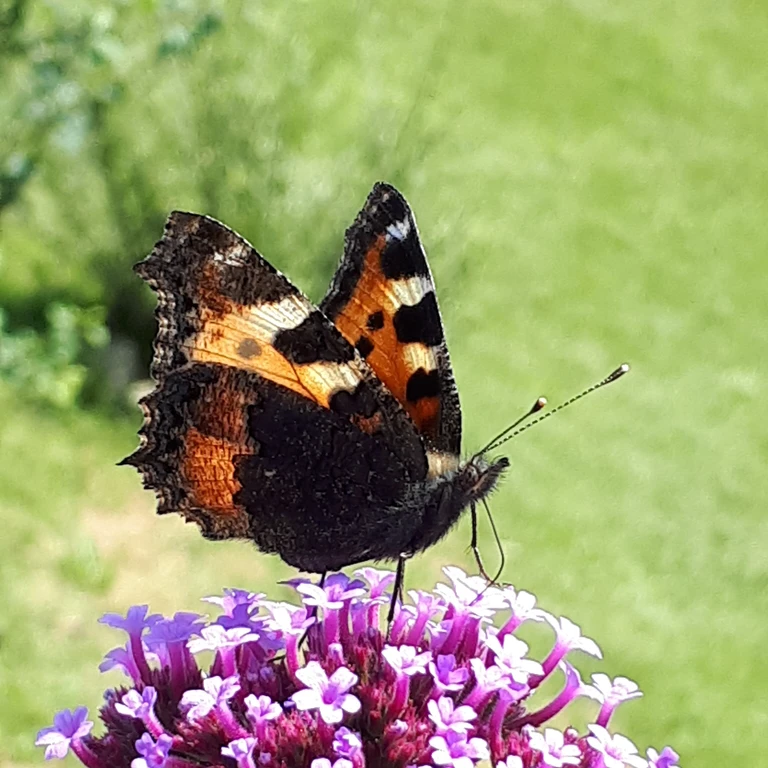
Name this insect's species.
Aglais urticae
